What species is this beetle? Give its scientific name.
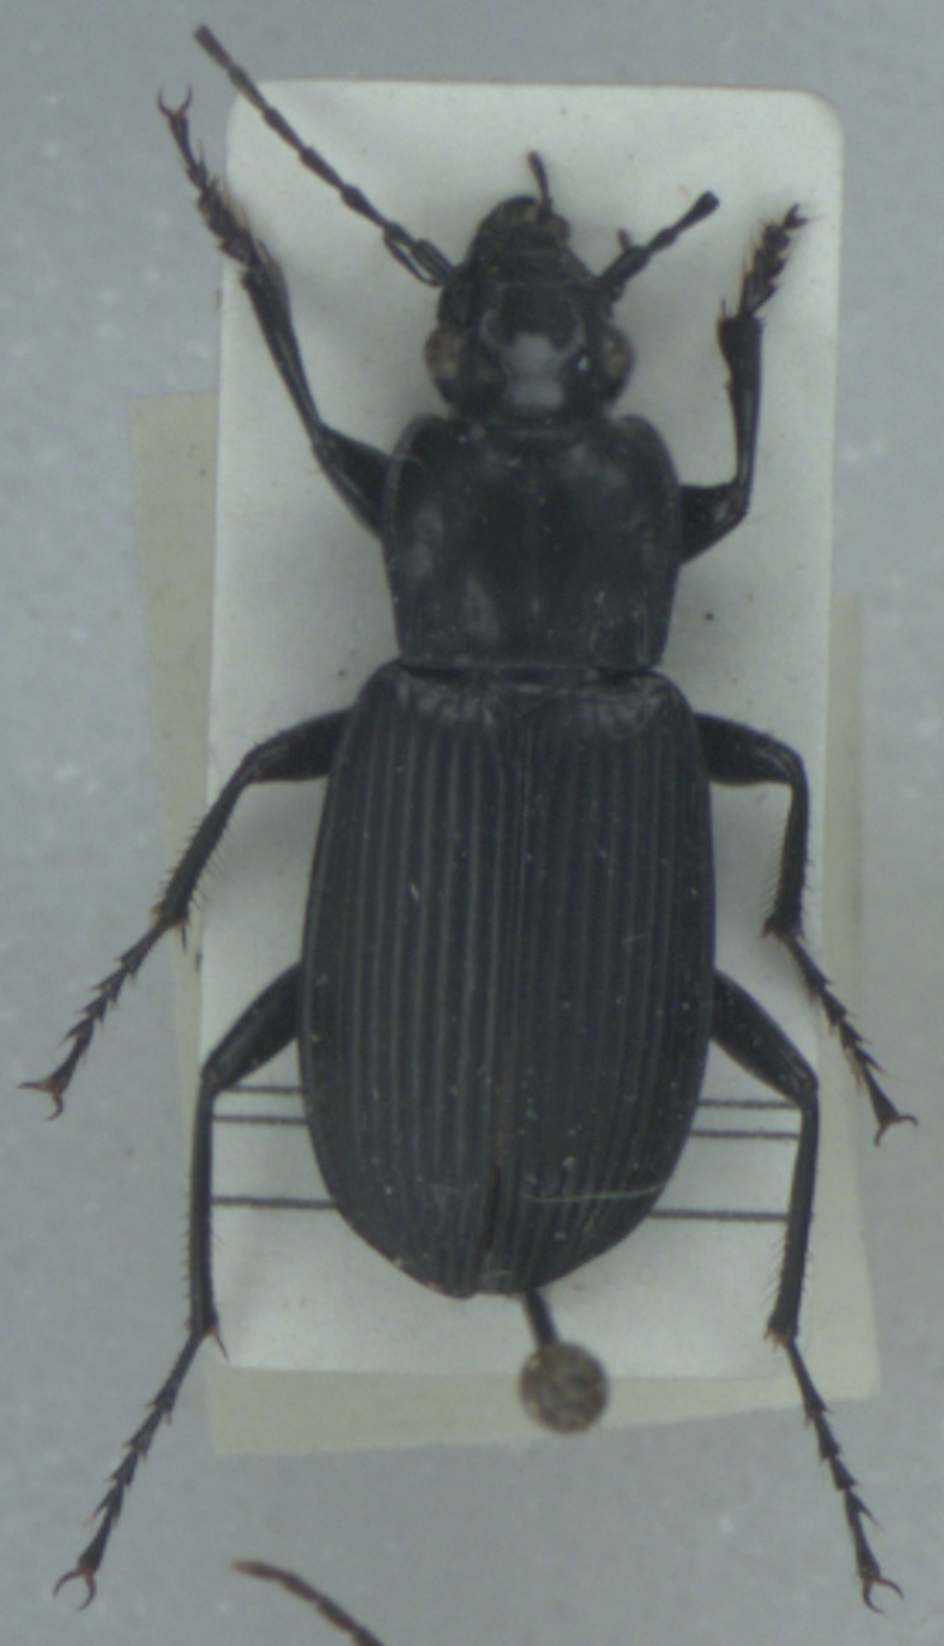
Pterostichus niger
